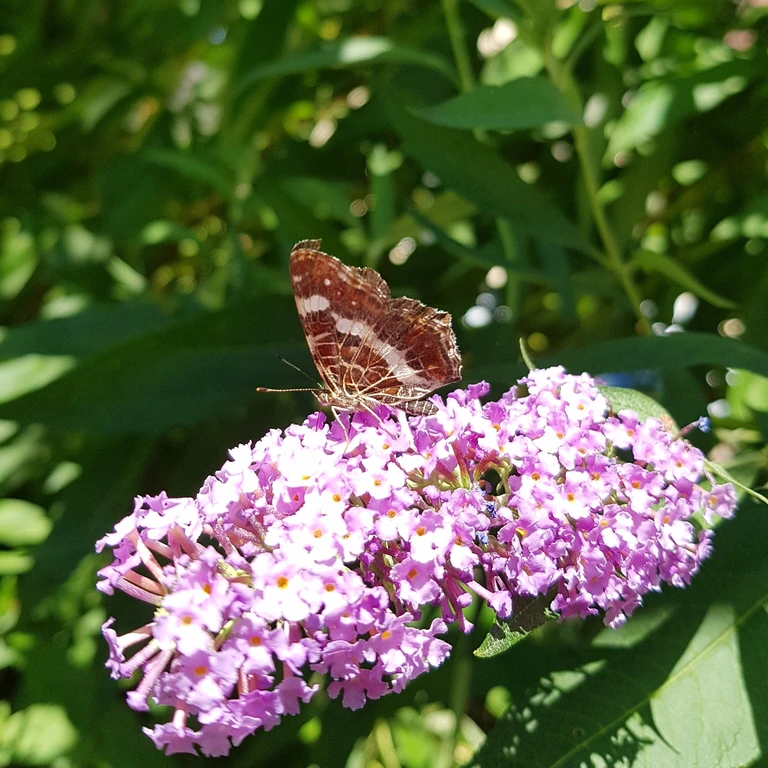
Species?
Araschnia levana
